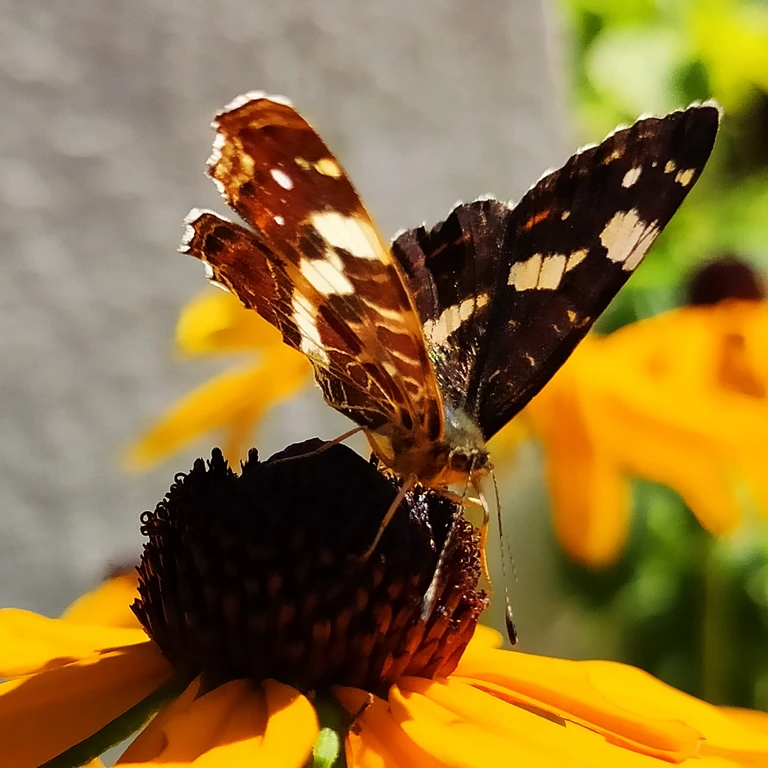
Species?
Araschnia levana
